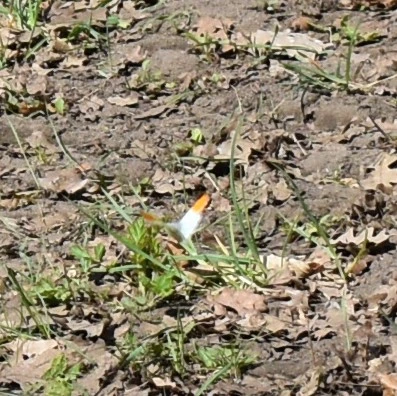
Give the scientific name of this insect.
Anthocharis cardamines
